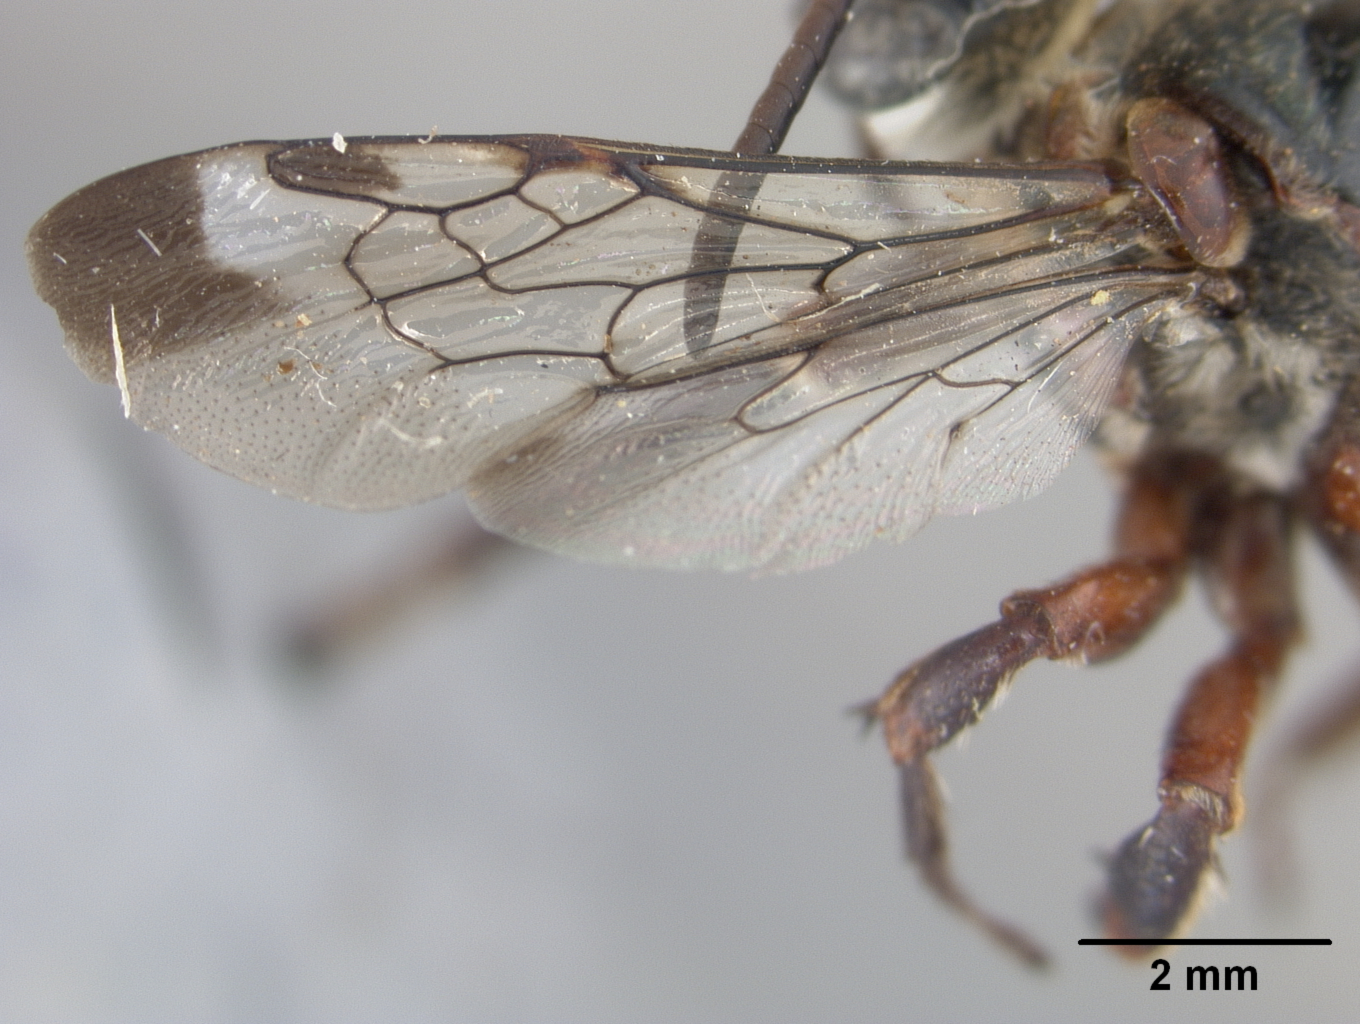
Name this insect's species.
Exaerete bilamellosa
